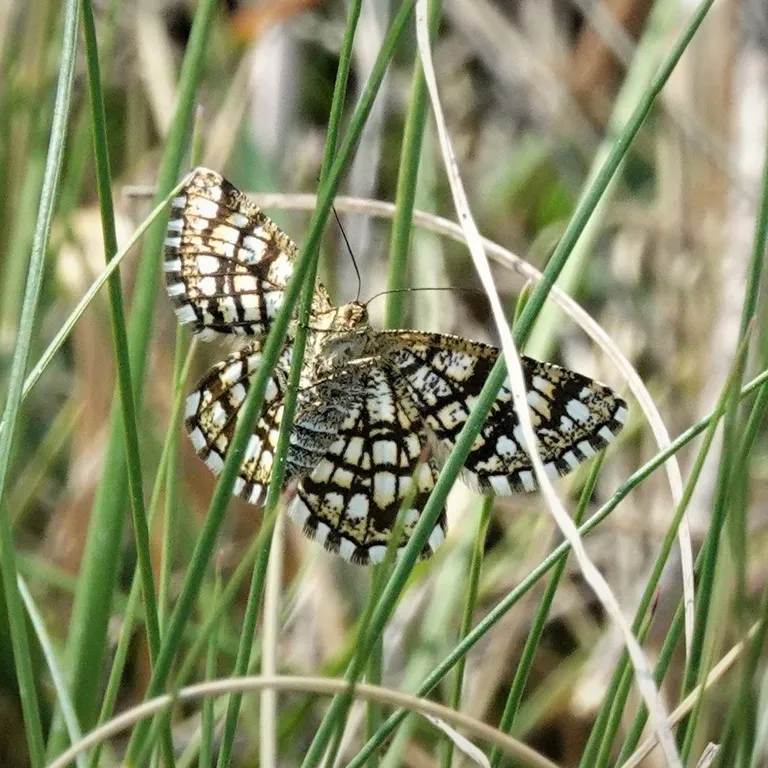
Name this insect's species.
Chiasmia clathrata
